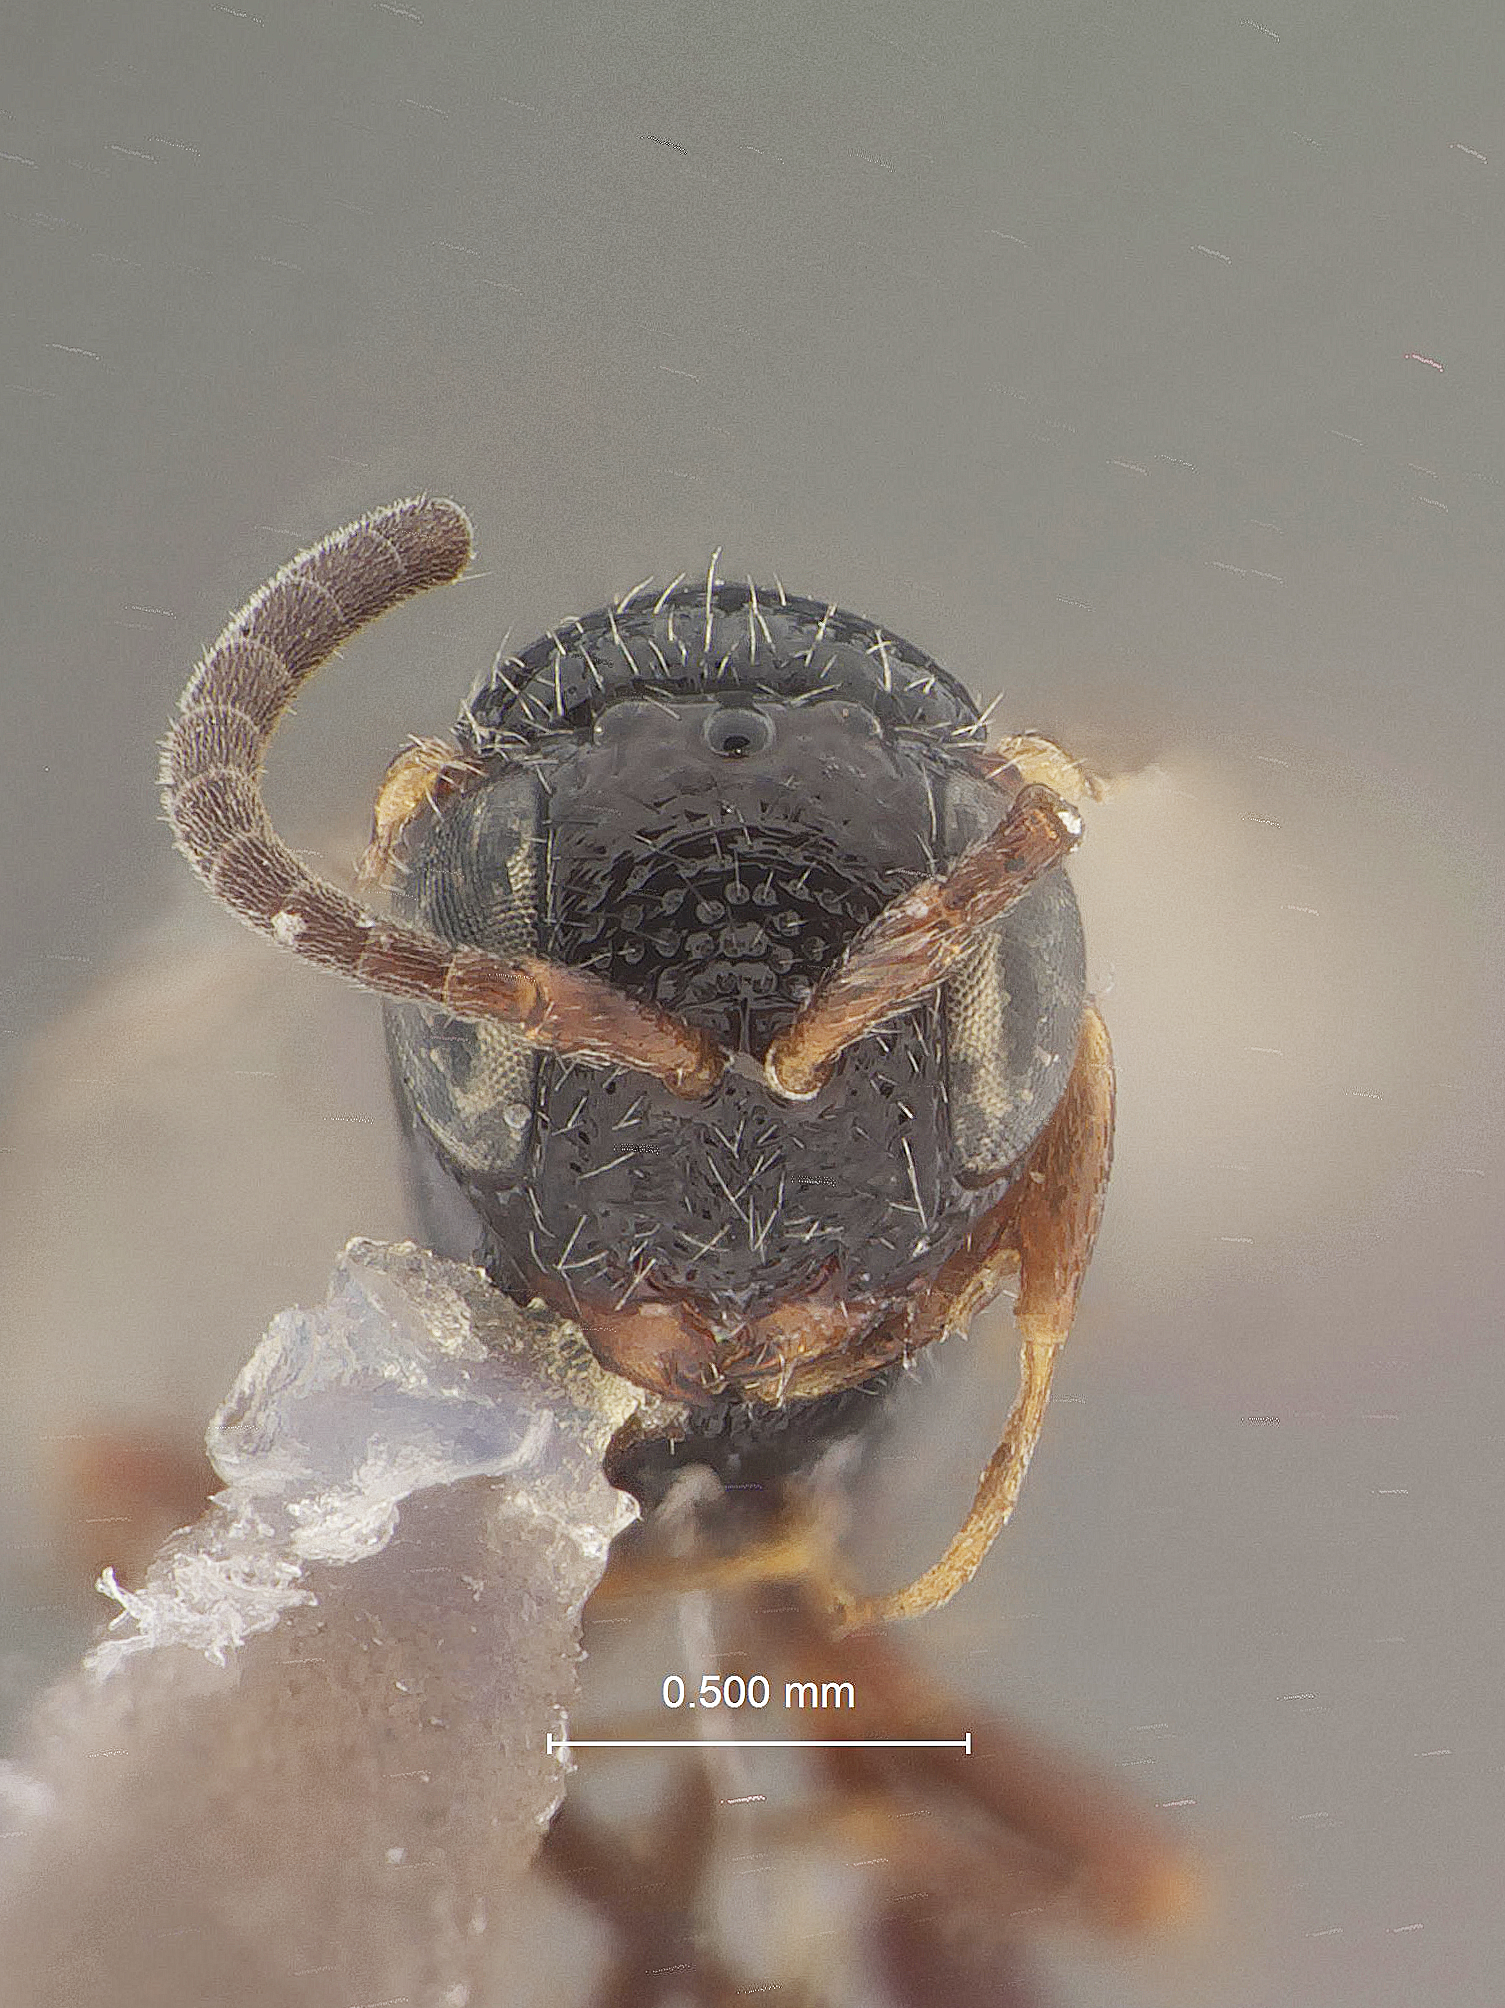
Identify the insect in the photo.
Hyptia floridana
